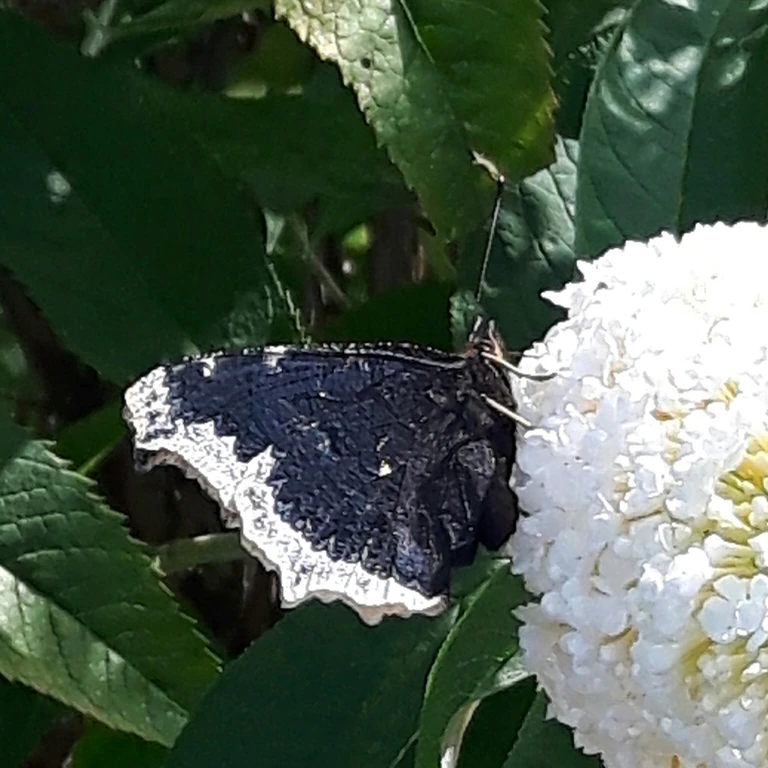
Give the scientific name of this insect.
Nymphalis antiopa
